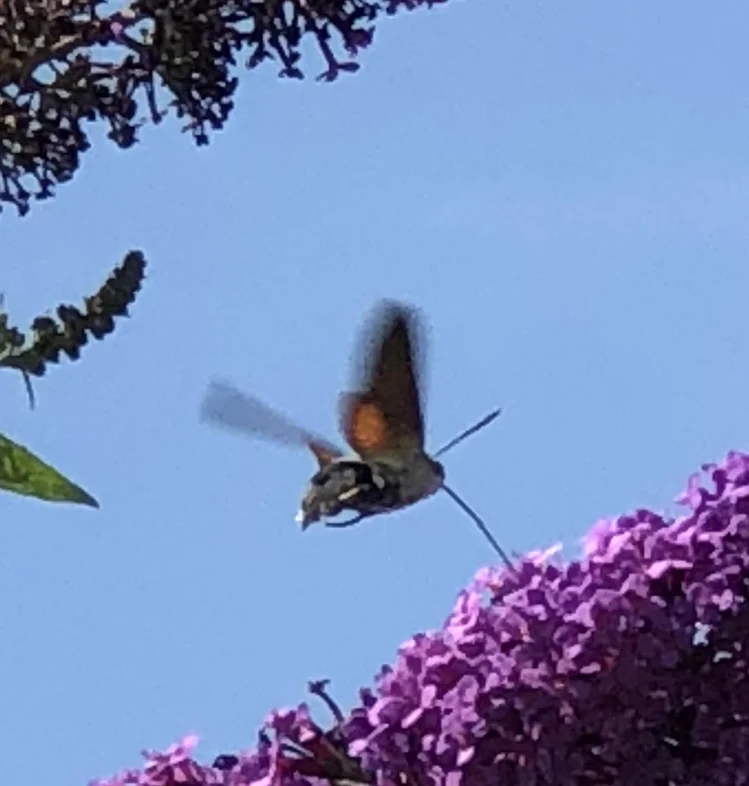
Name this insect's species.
Macroglossum stellatarum
